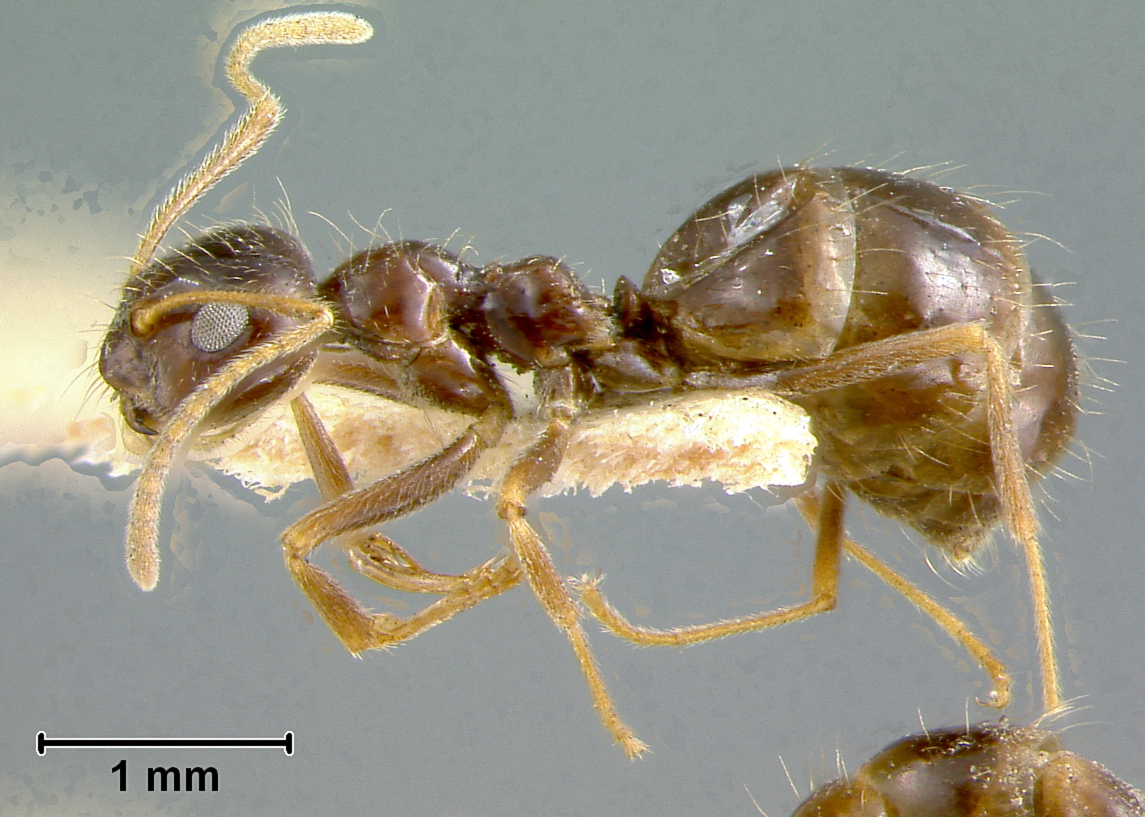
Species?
Prenolepis imparis
